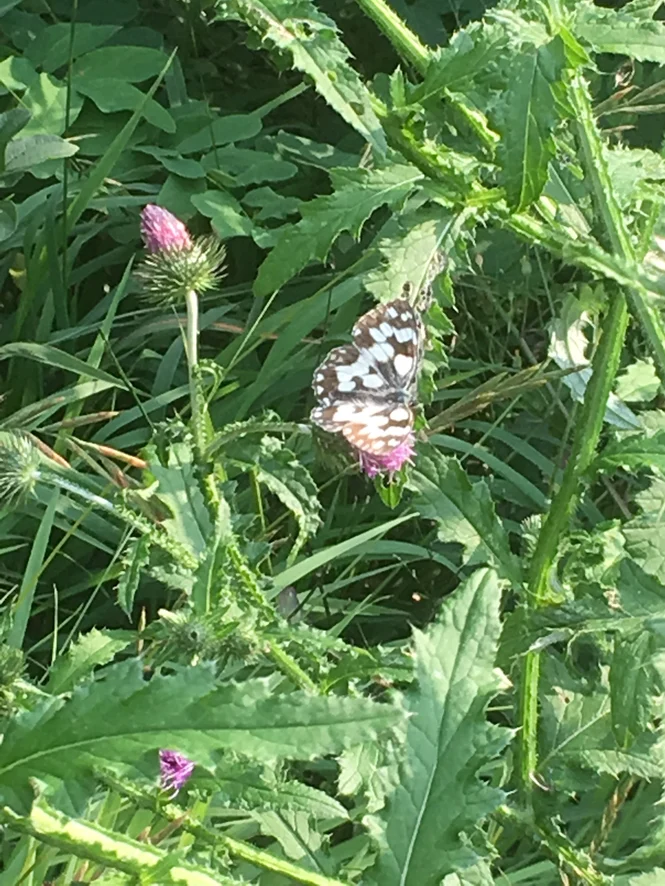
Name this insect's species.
Melanargia galathea
